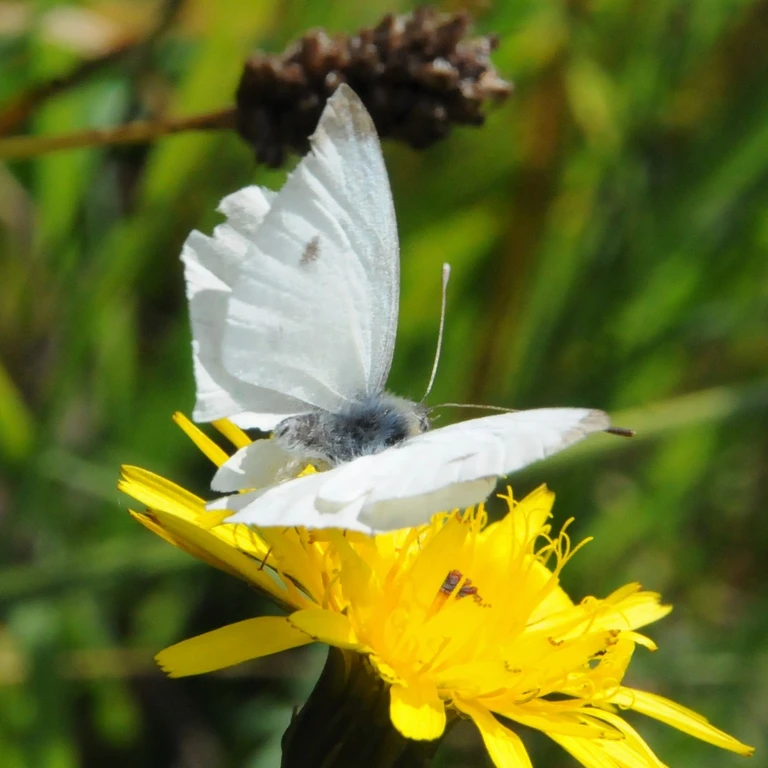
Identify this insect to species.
Pieris rapae
